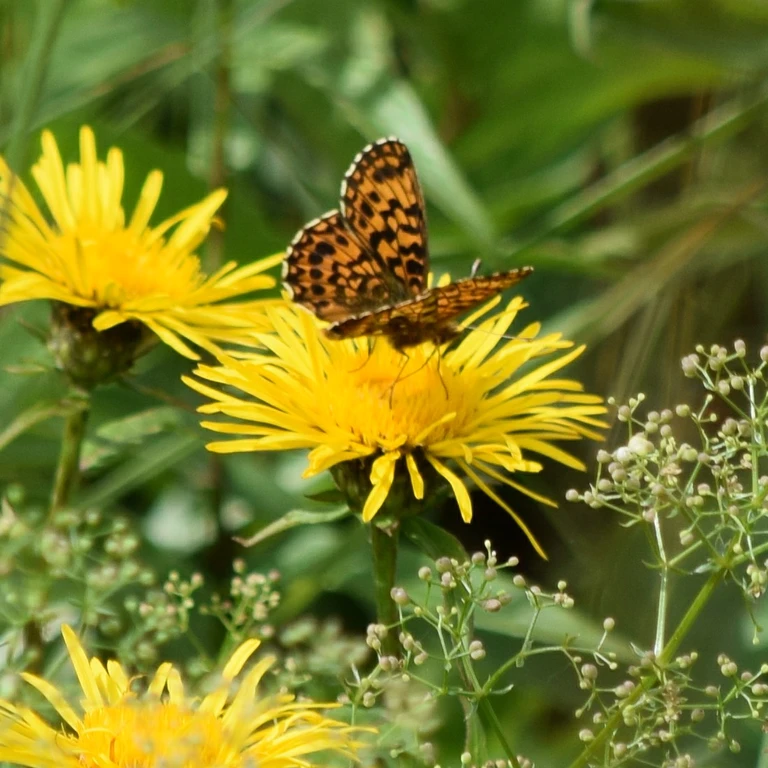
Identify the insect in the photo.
Boloria dia
